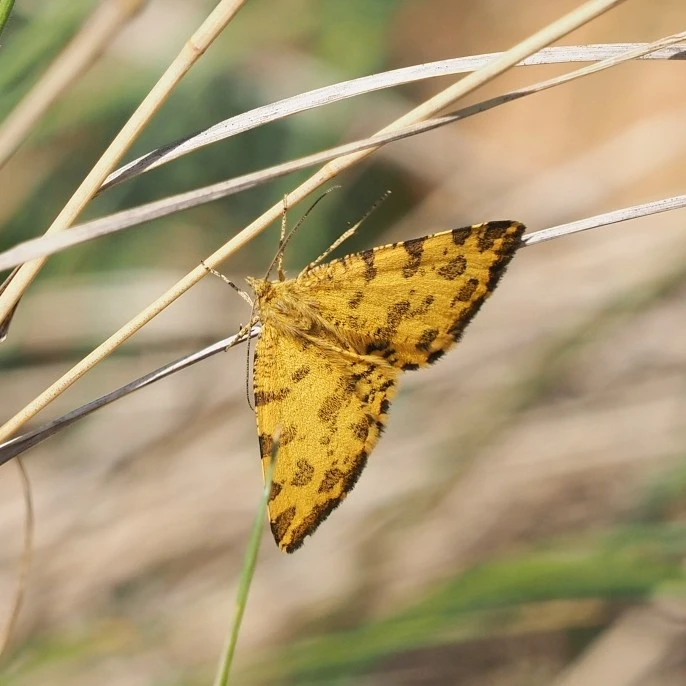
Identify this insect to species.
Pseudopanthera macularia
